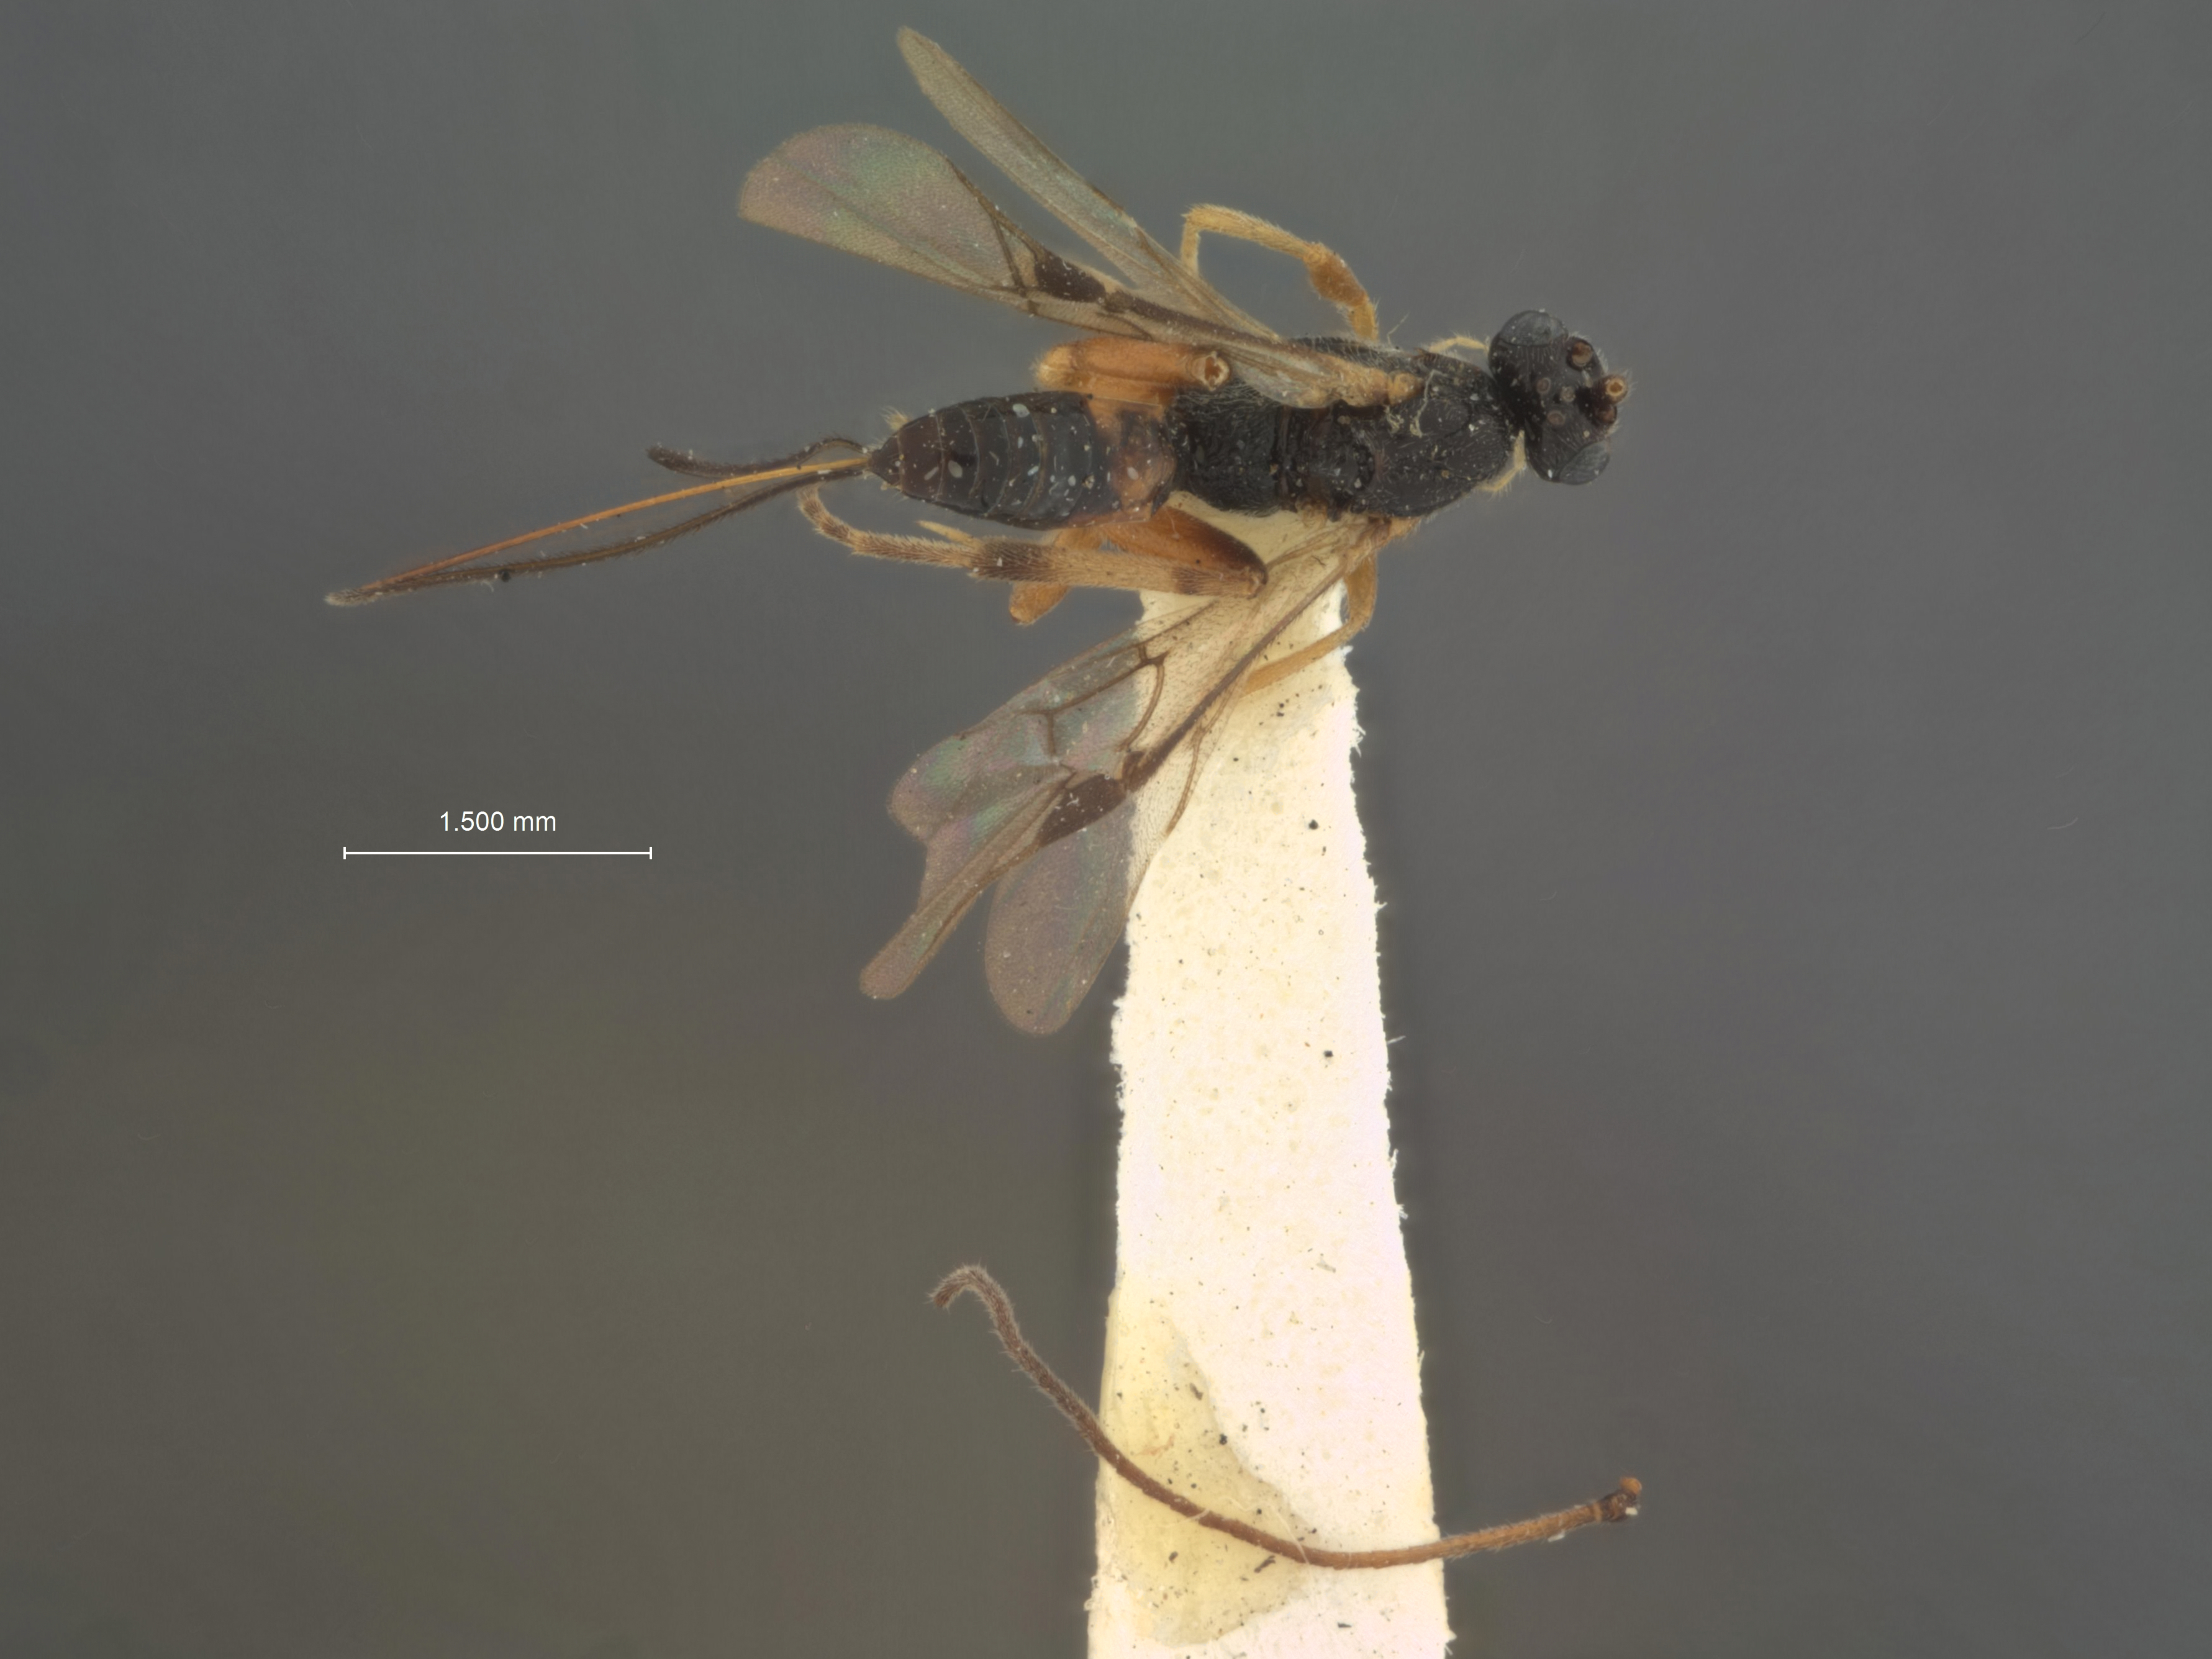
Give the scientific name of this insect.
Bassus winkleyi
